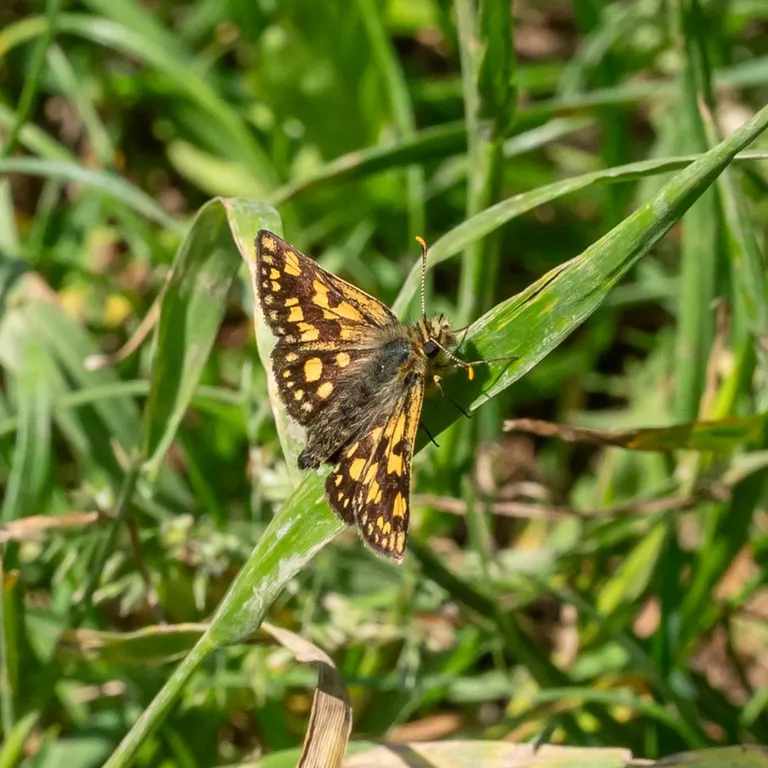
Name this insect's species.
Carterocephalus palaemon
